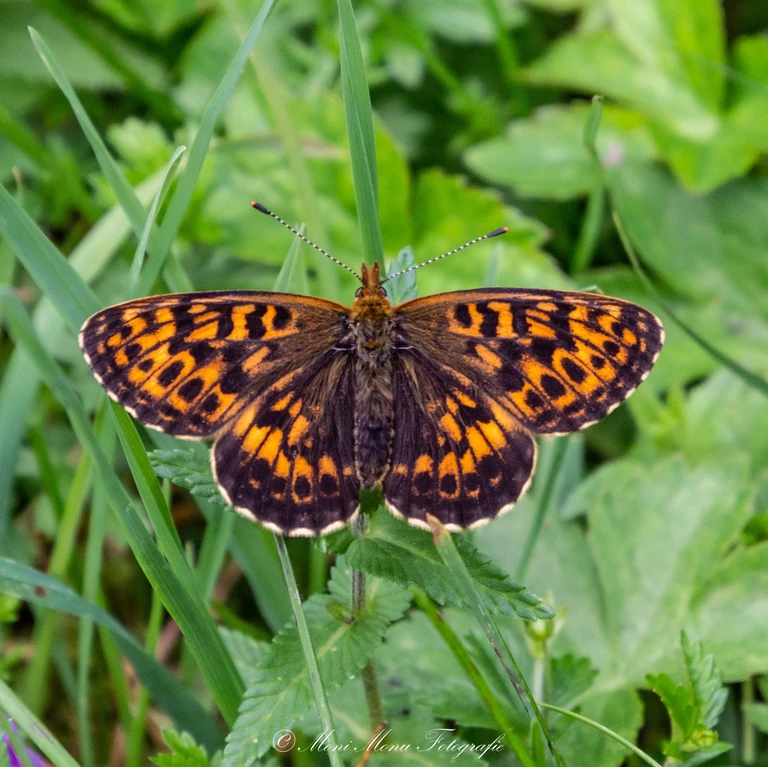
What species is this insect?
Boloria thore
